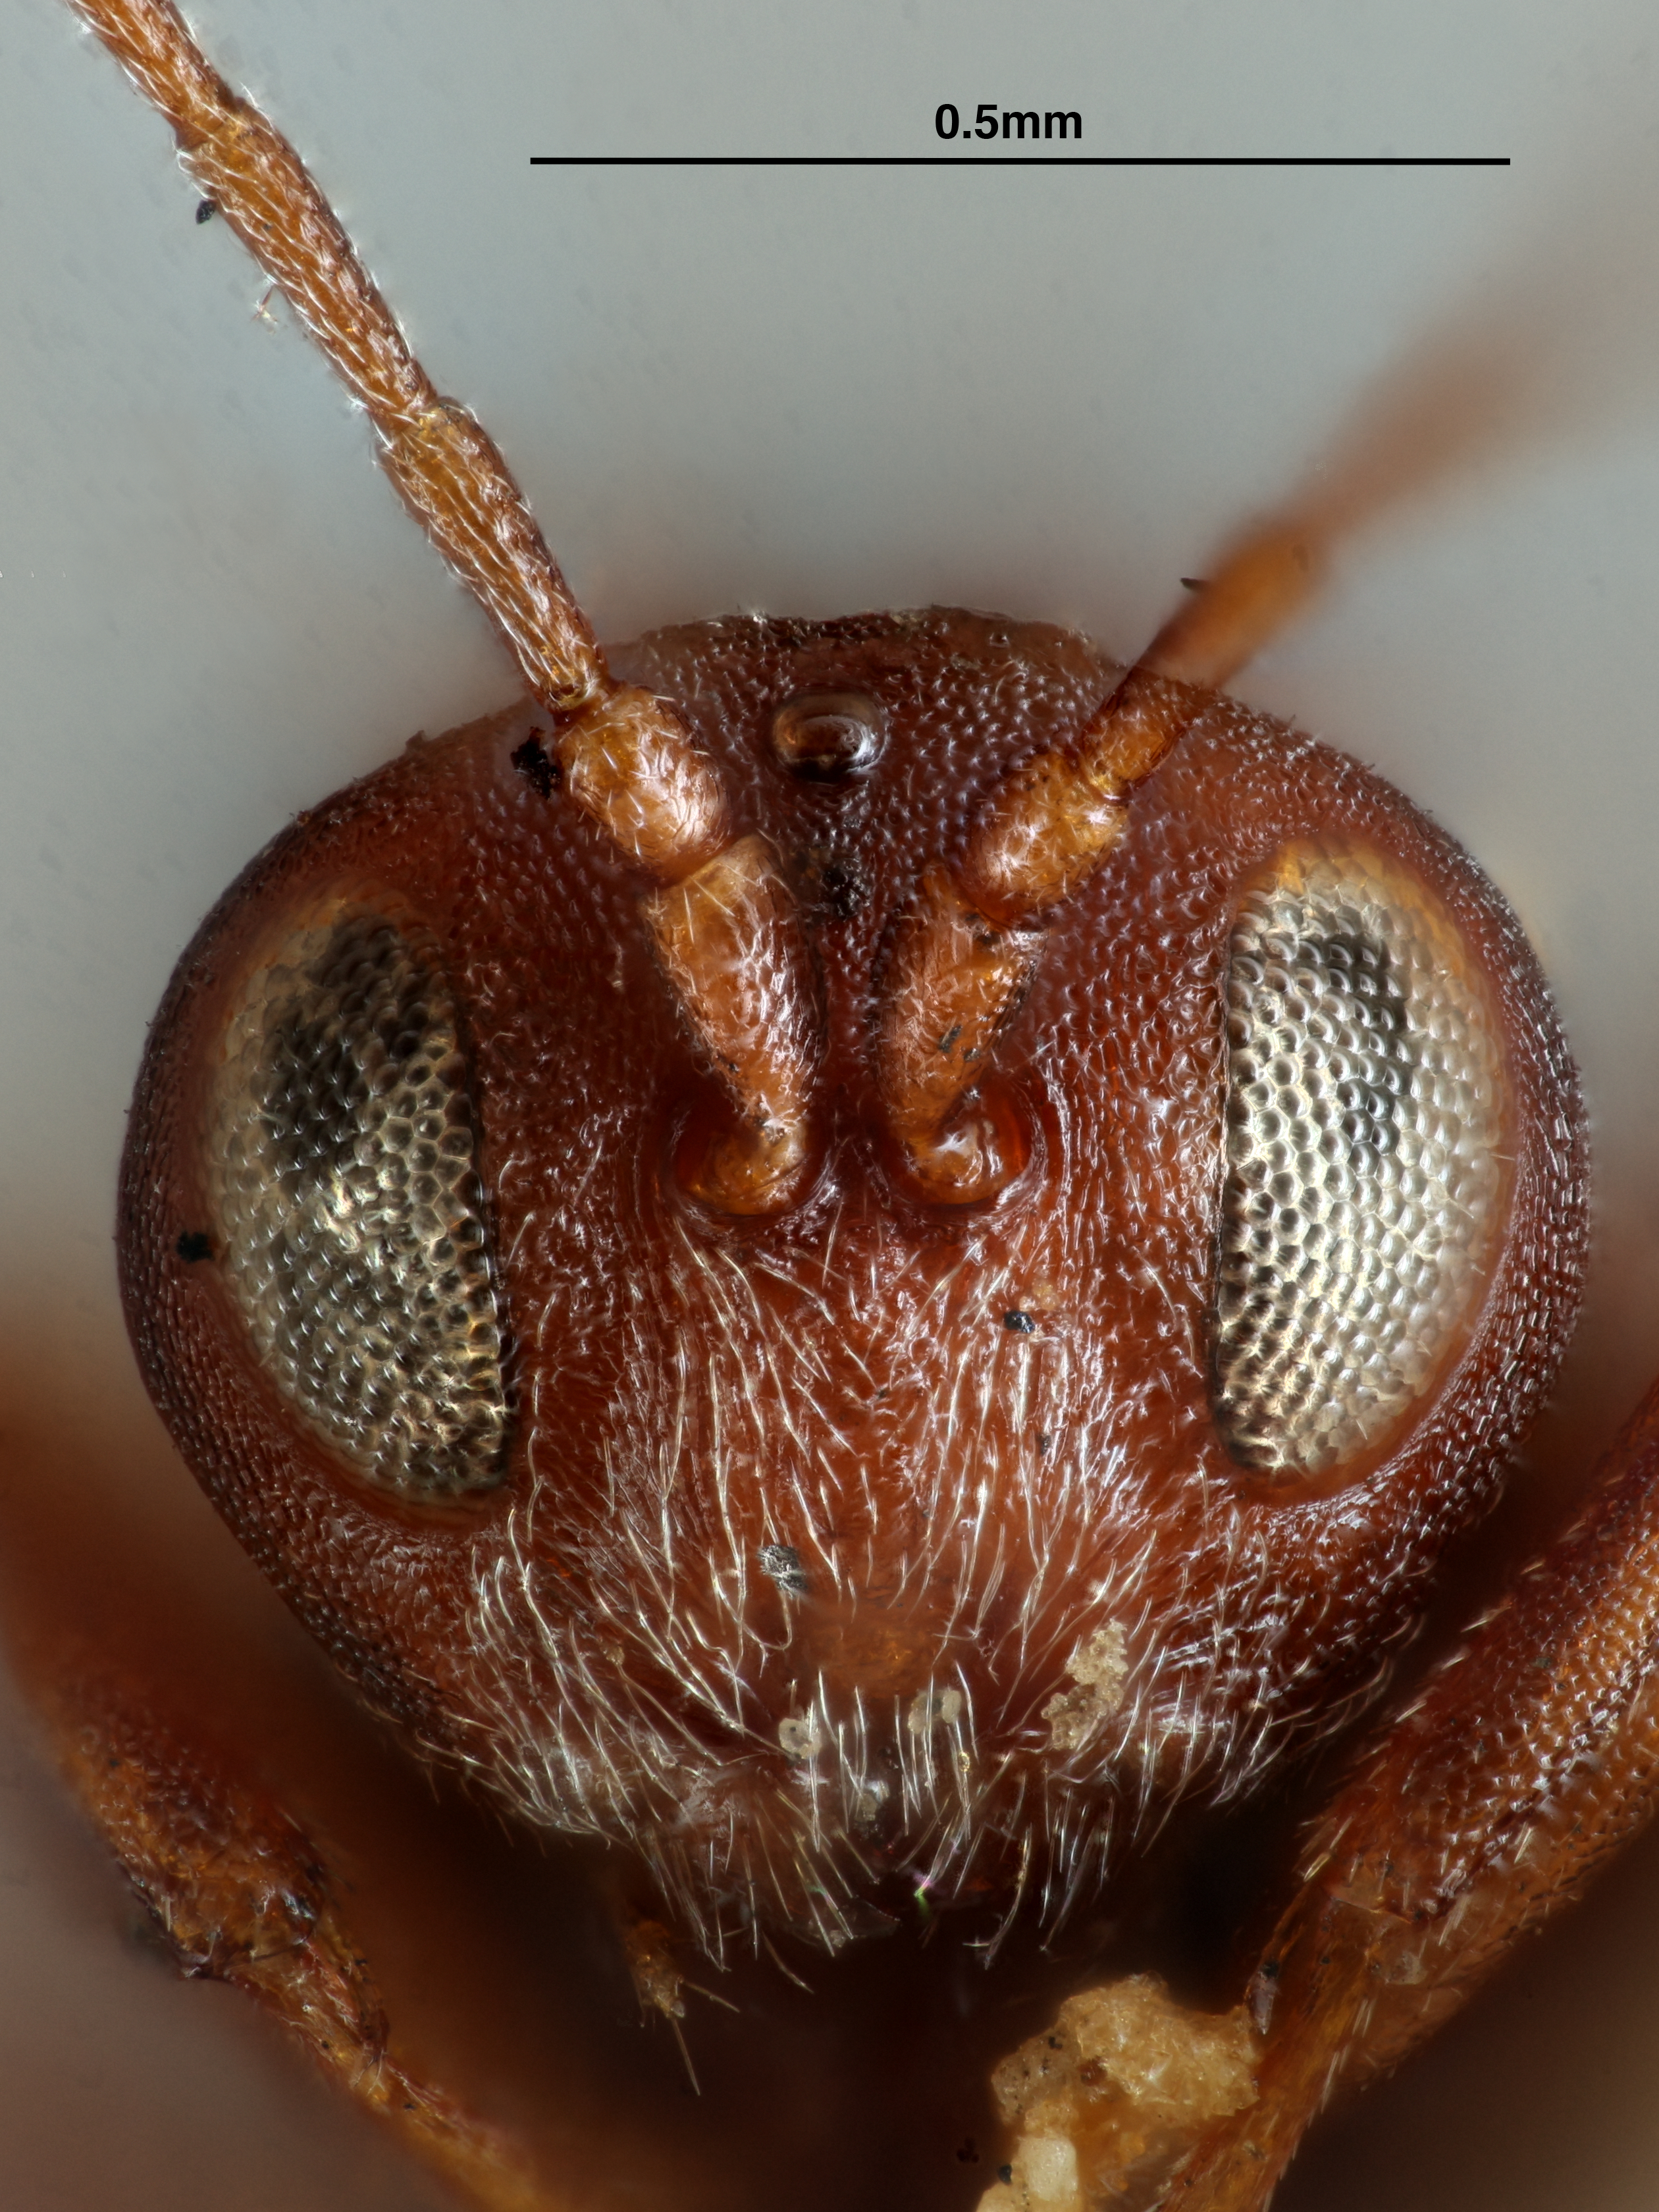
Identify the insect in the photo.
Callirhytis cryptica
